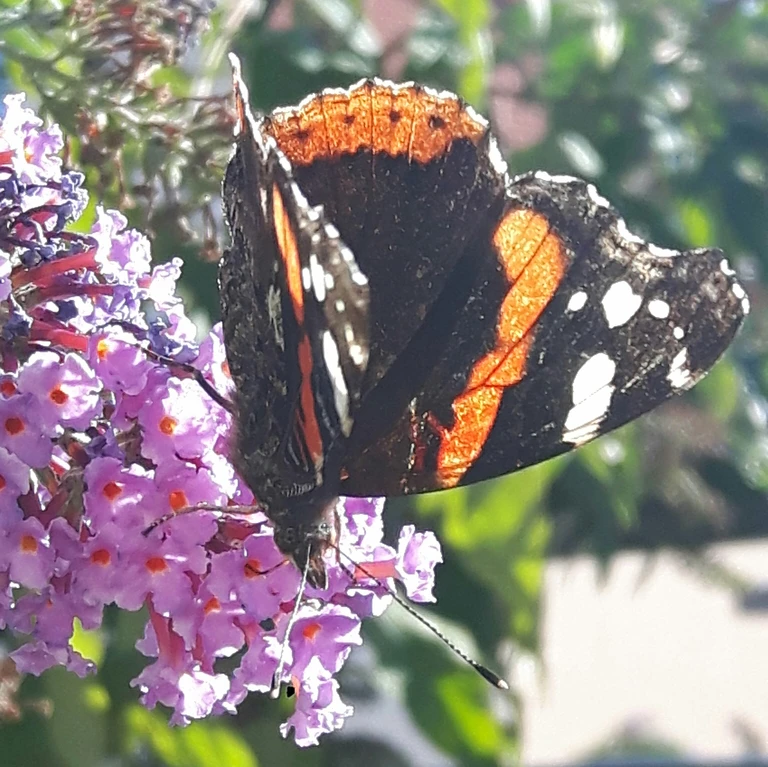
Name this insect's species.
Vanessa atalanta
